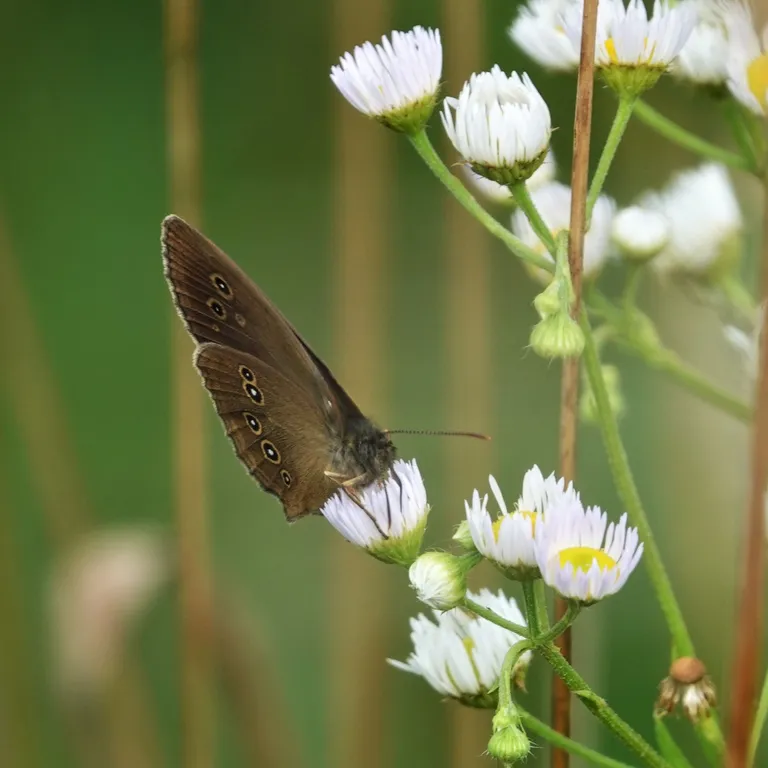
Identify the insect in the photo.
Aphantopus hyperantus
